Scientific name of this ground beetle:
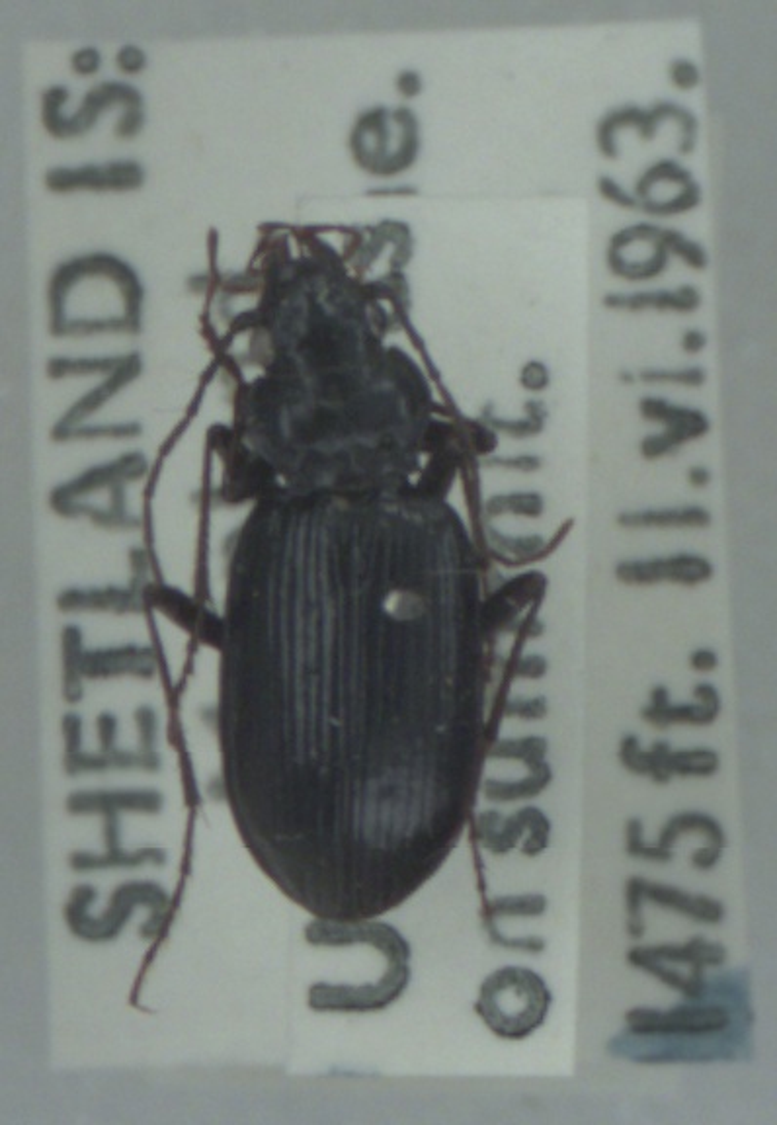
Nebria rufescens
